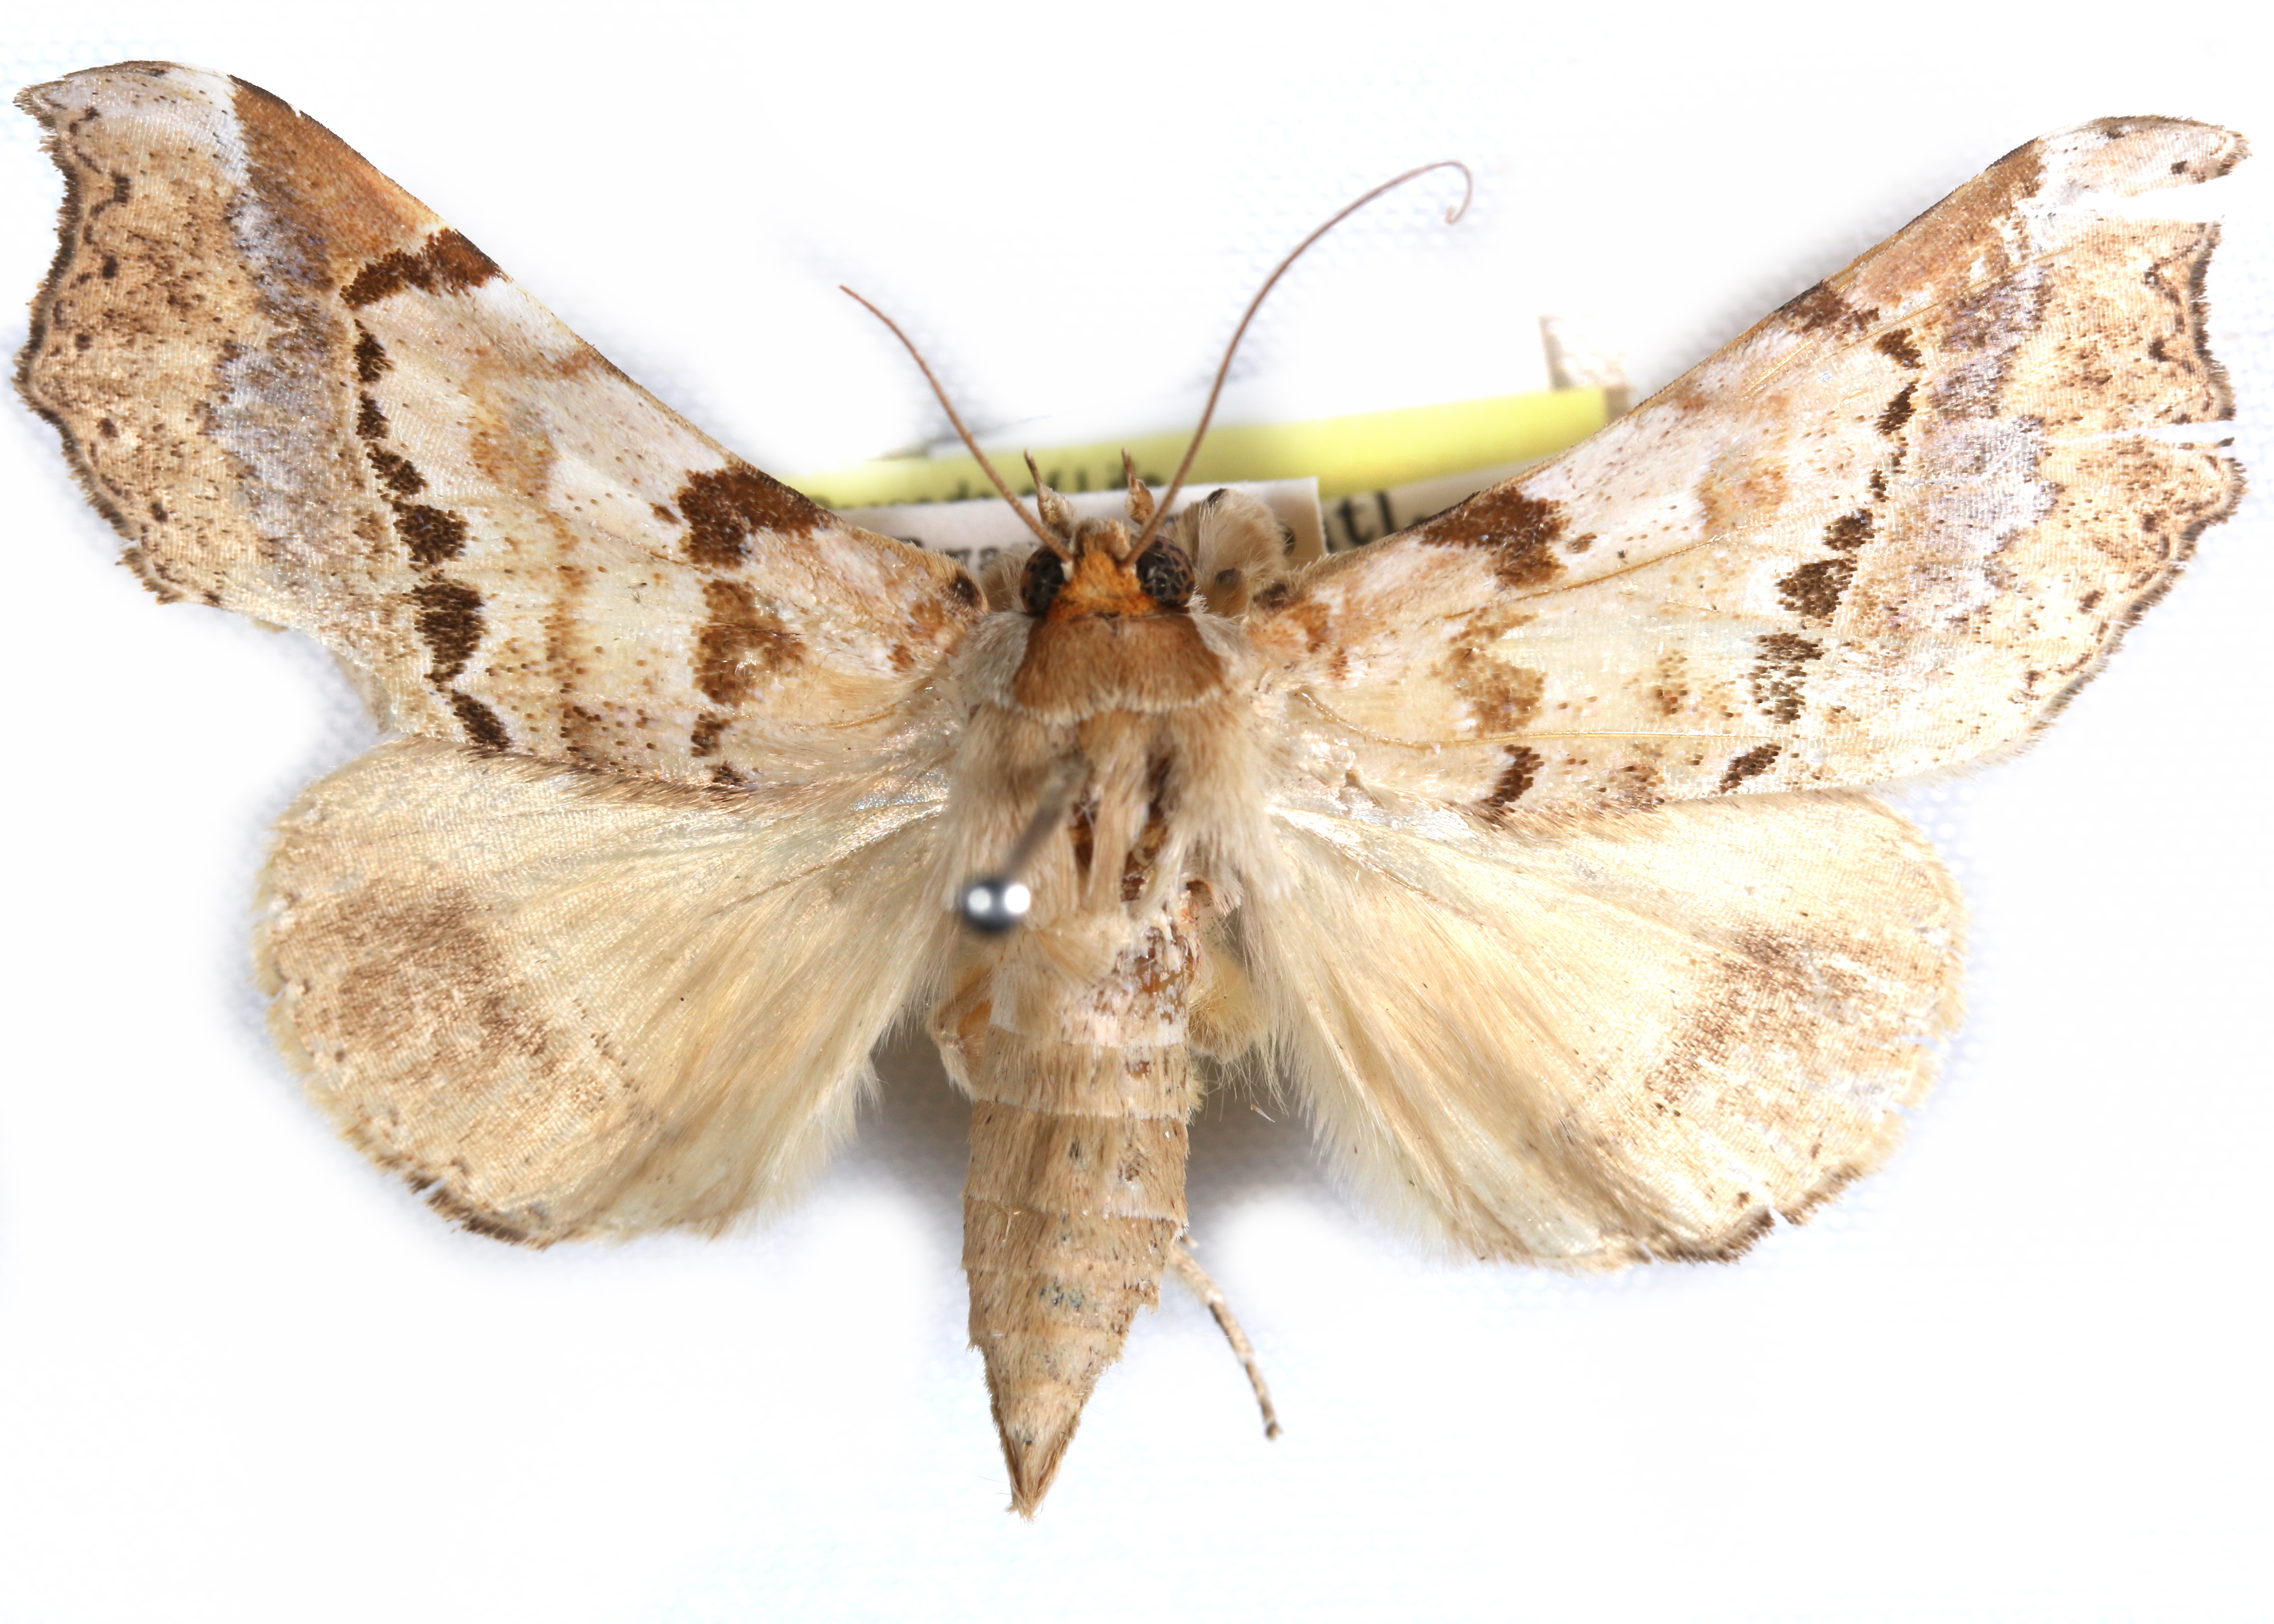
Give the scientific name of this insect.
Pseudogiria angulata
